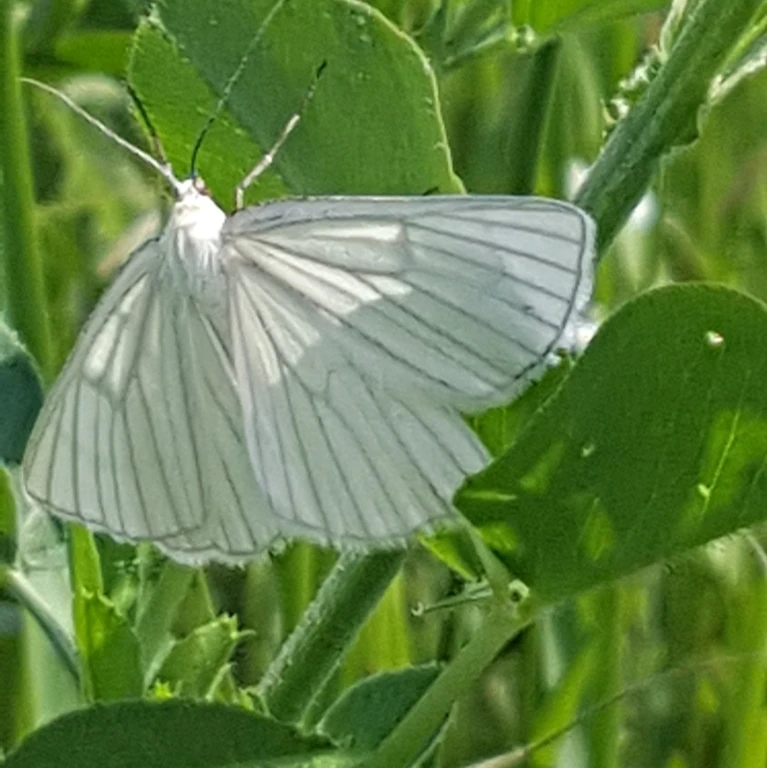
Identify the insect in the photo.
Siona lineata
